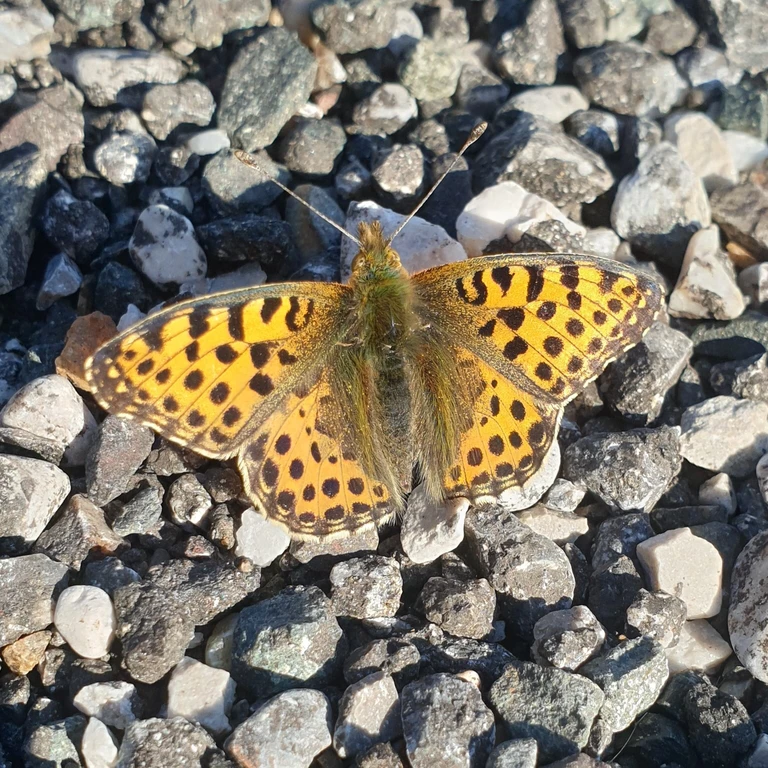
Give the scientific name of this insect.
Issoria lathonia
